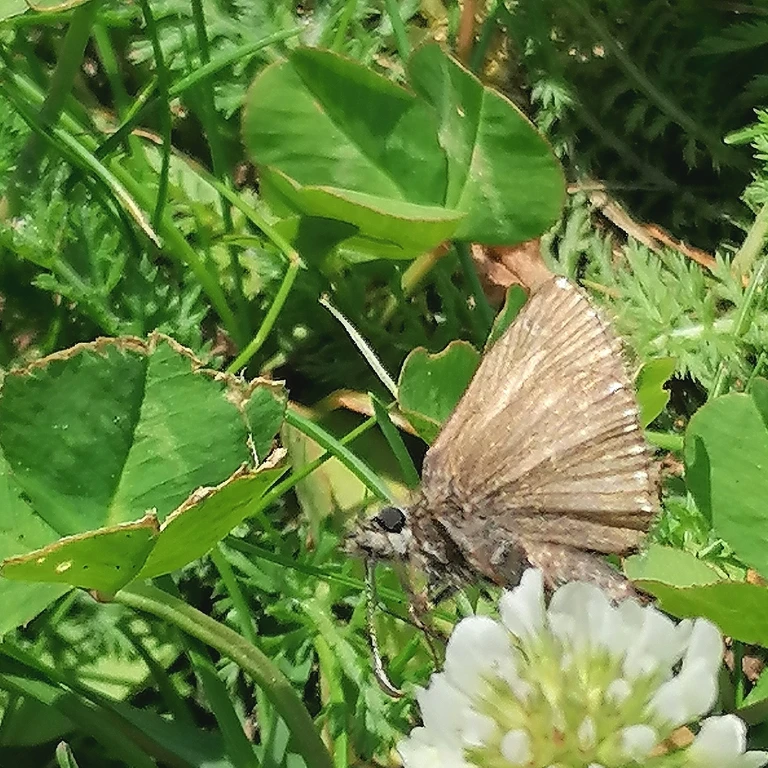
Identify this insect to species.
Erynnis tages
